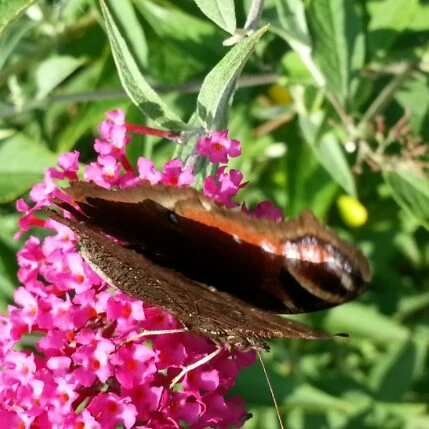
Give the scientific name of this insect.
Aglais io
